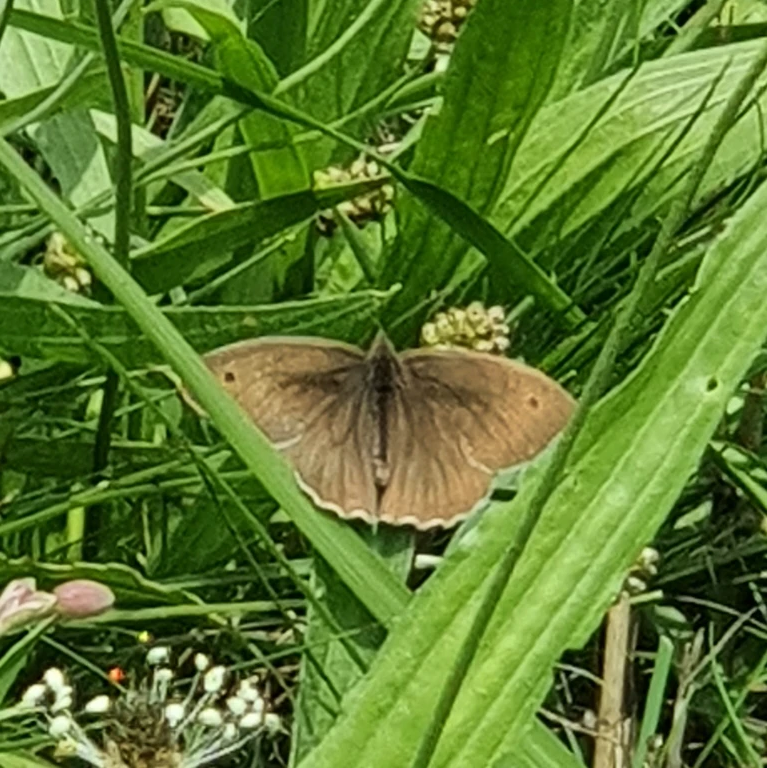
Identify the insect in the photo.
Maniola jurtina
